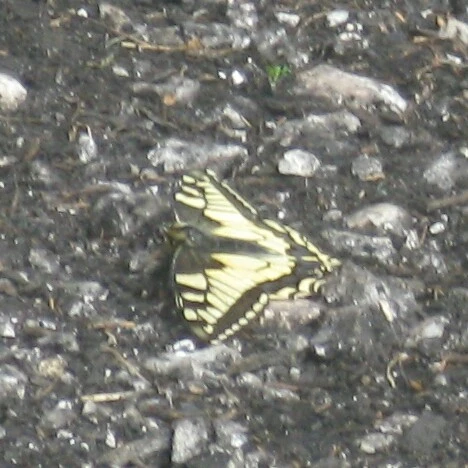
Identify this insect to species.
Papilio machaon
